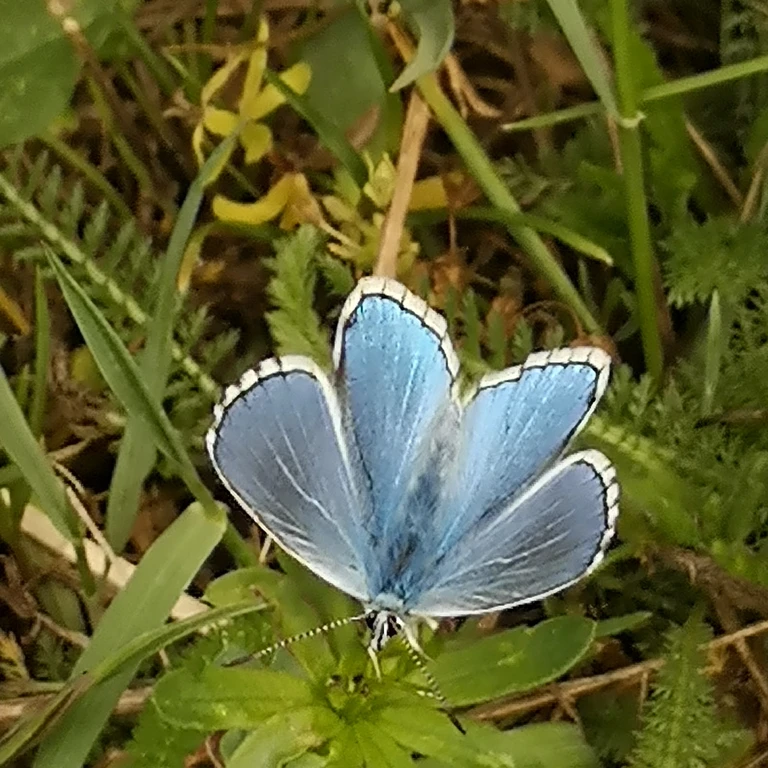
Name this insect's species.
Lysandra bellargus
